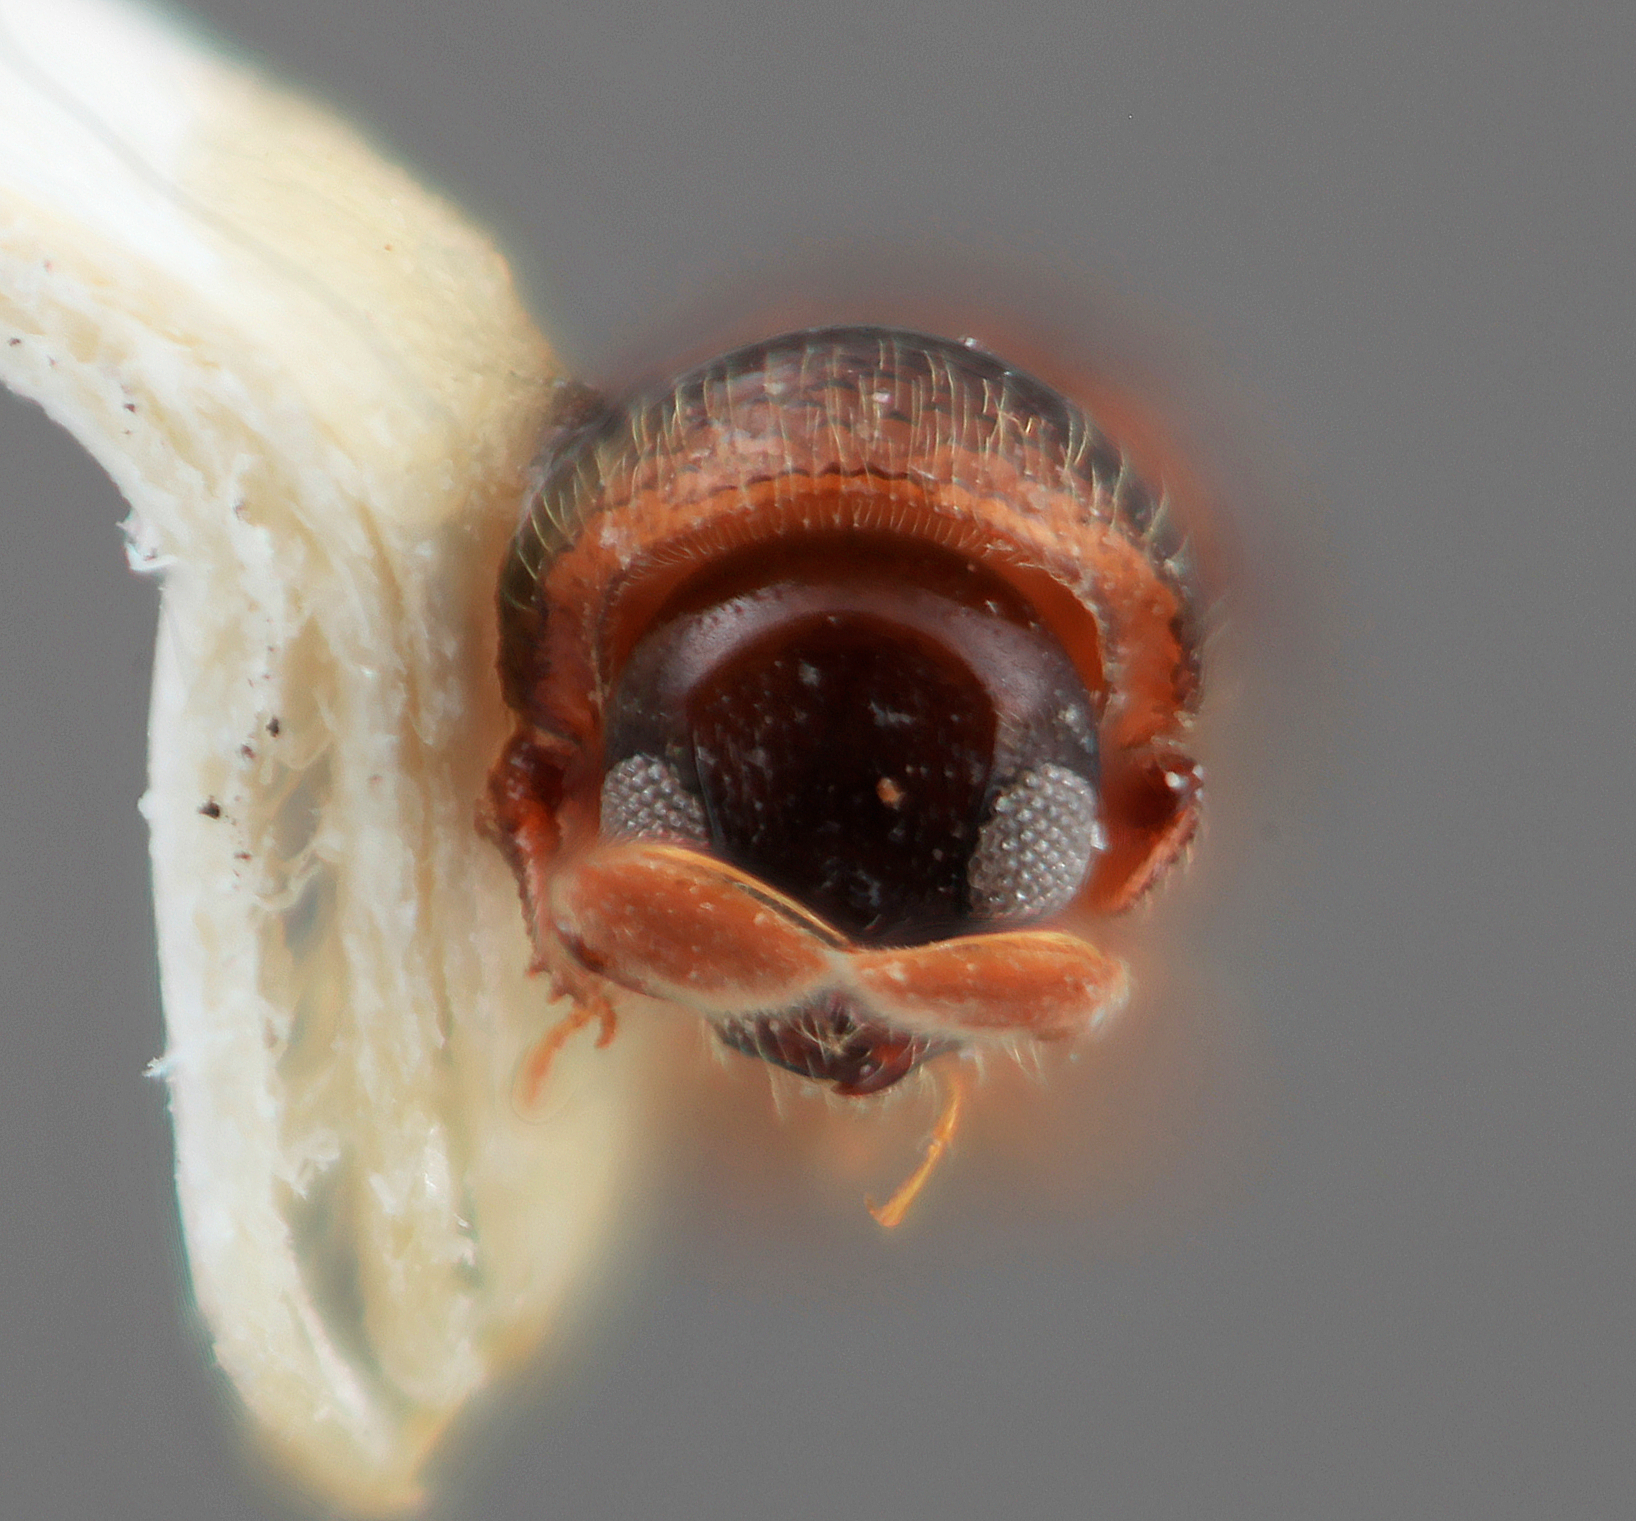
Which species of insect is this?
Corthylus retusifer
